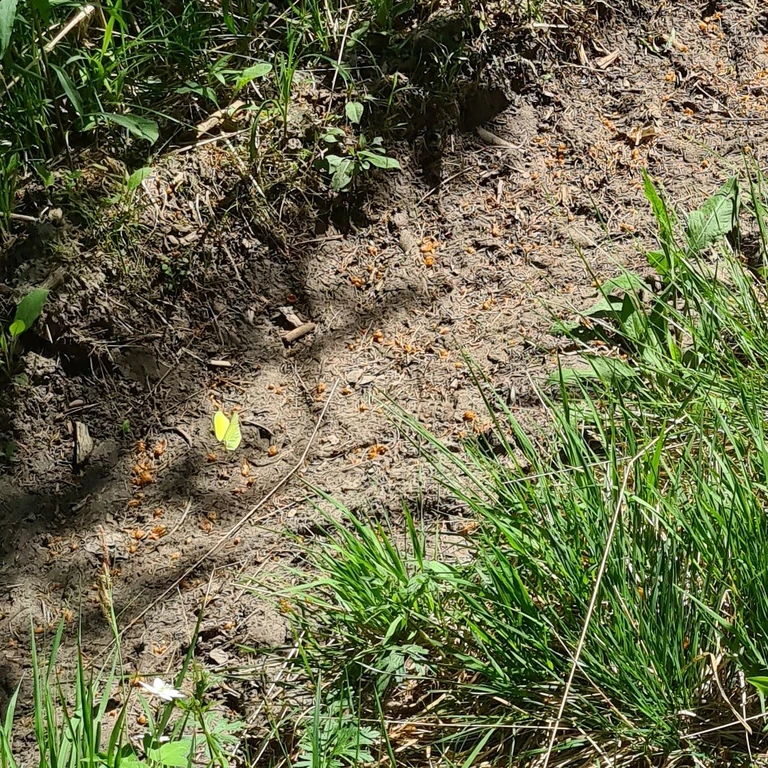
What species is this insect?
Gonepteryx rhamni
